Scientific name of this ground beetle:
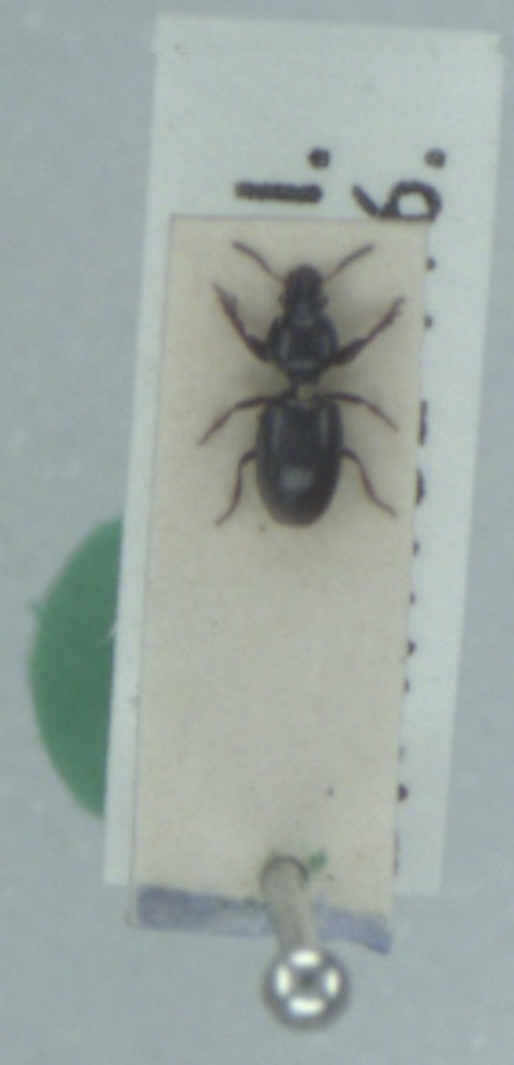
Dyschirius thoracicus
